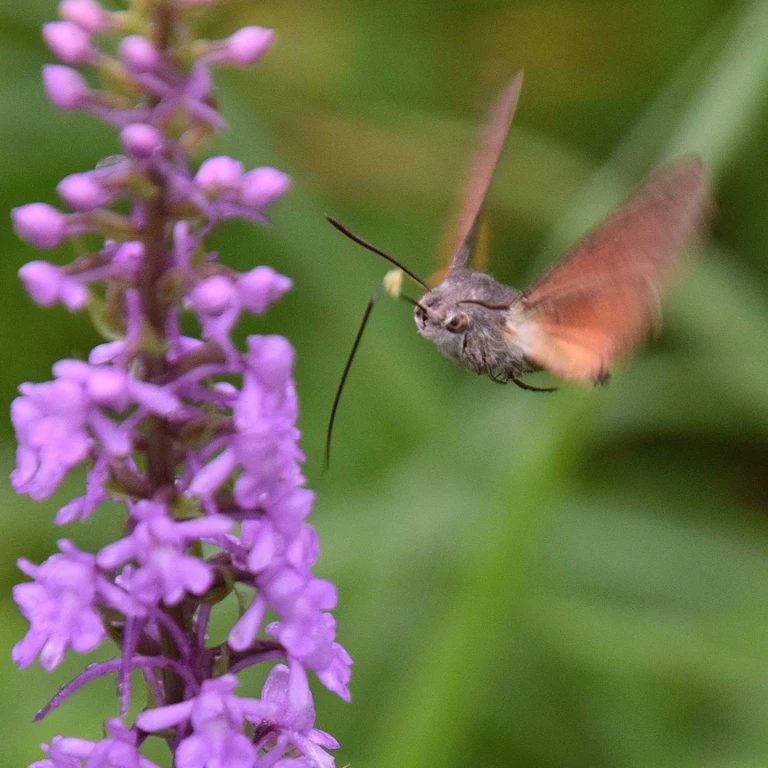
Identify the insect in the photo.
Macroglossum stellatarum
